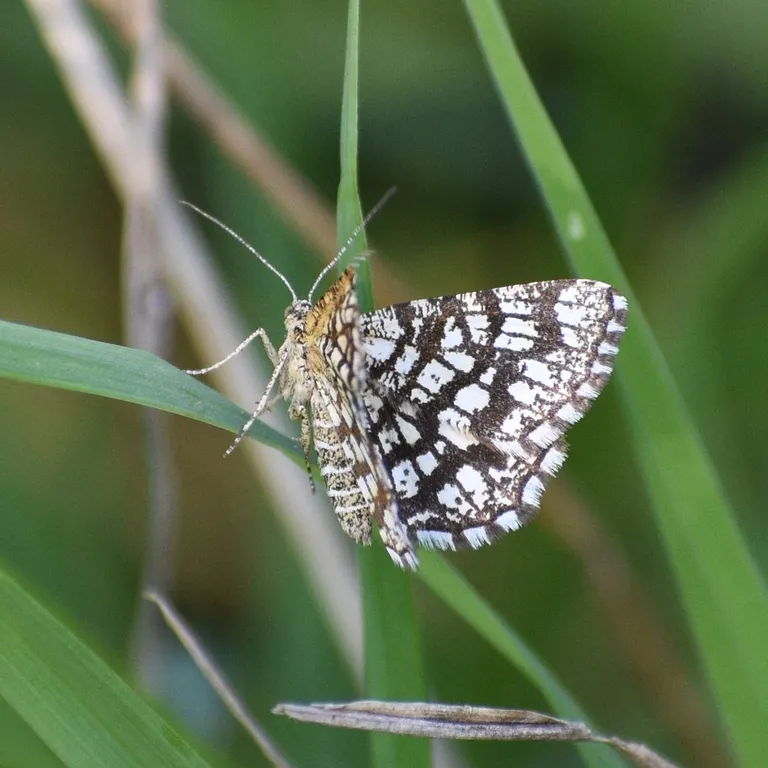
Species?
Chiasmia clathrata
